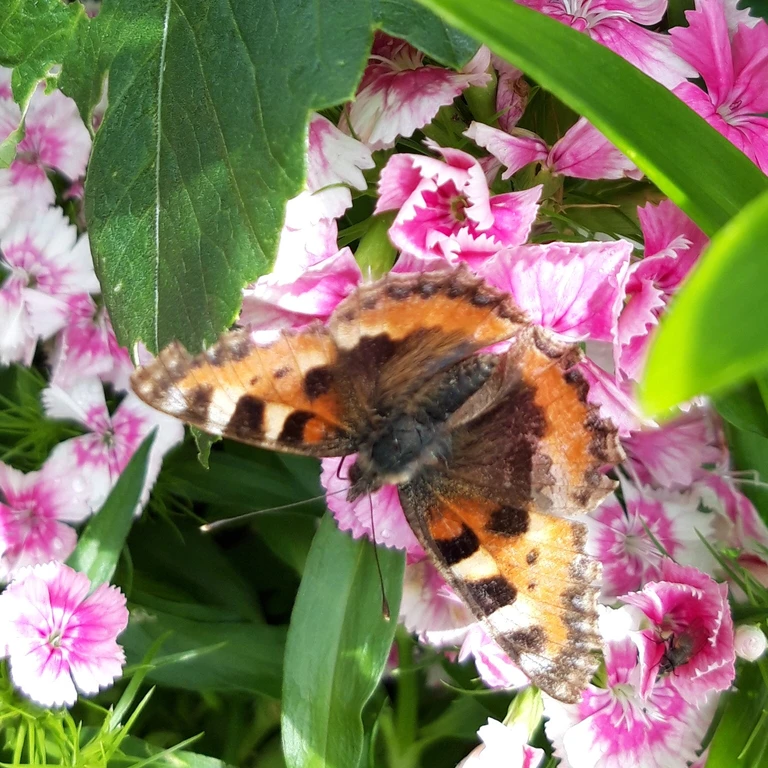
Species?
Aglais urticae
